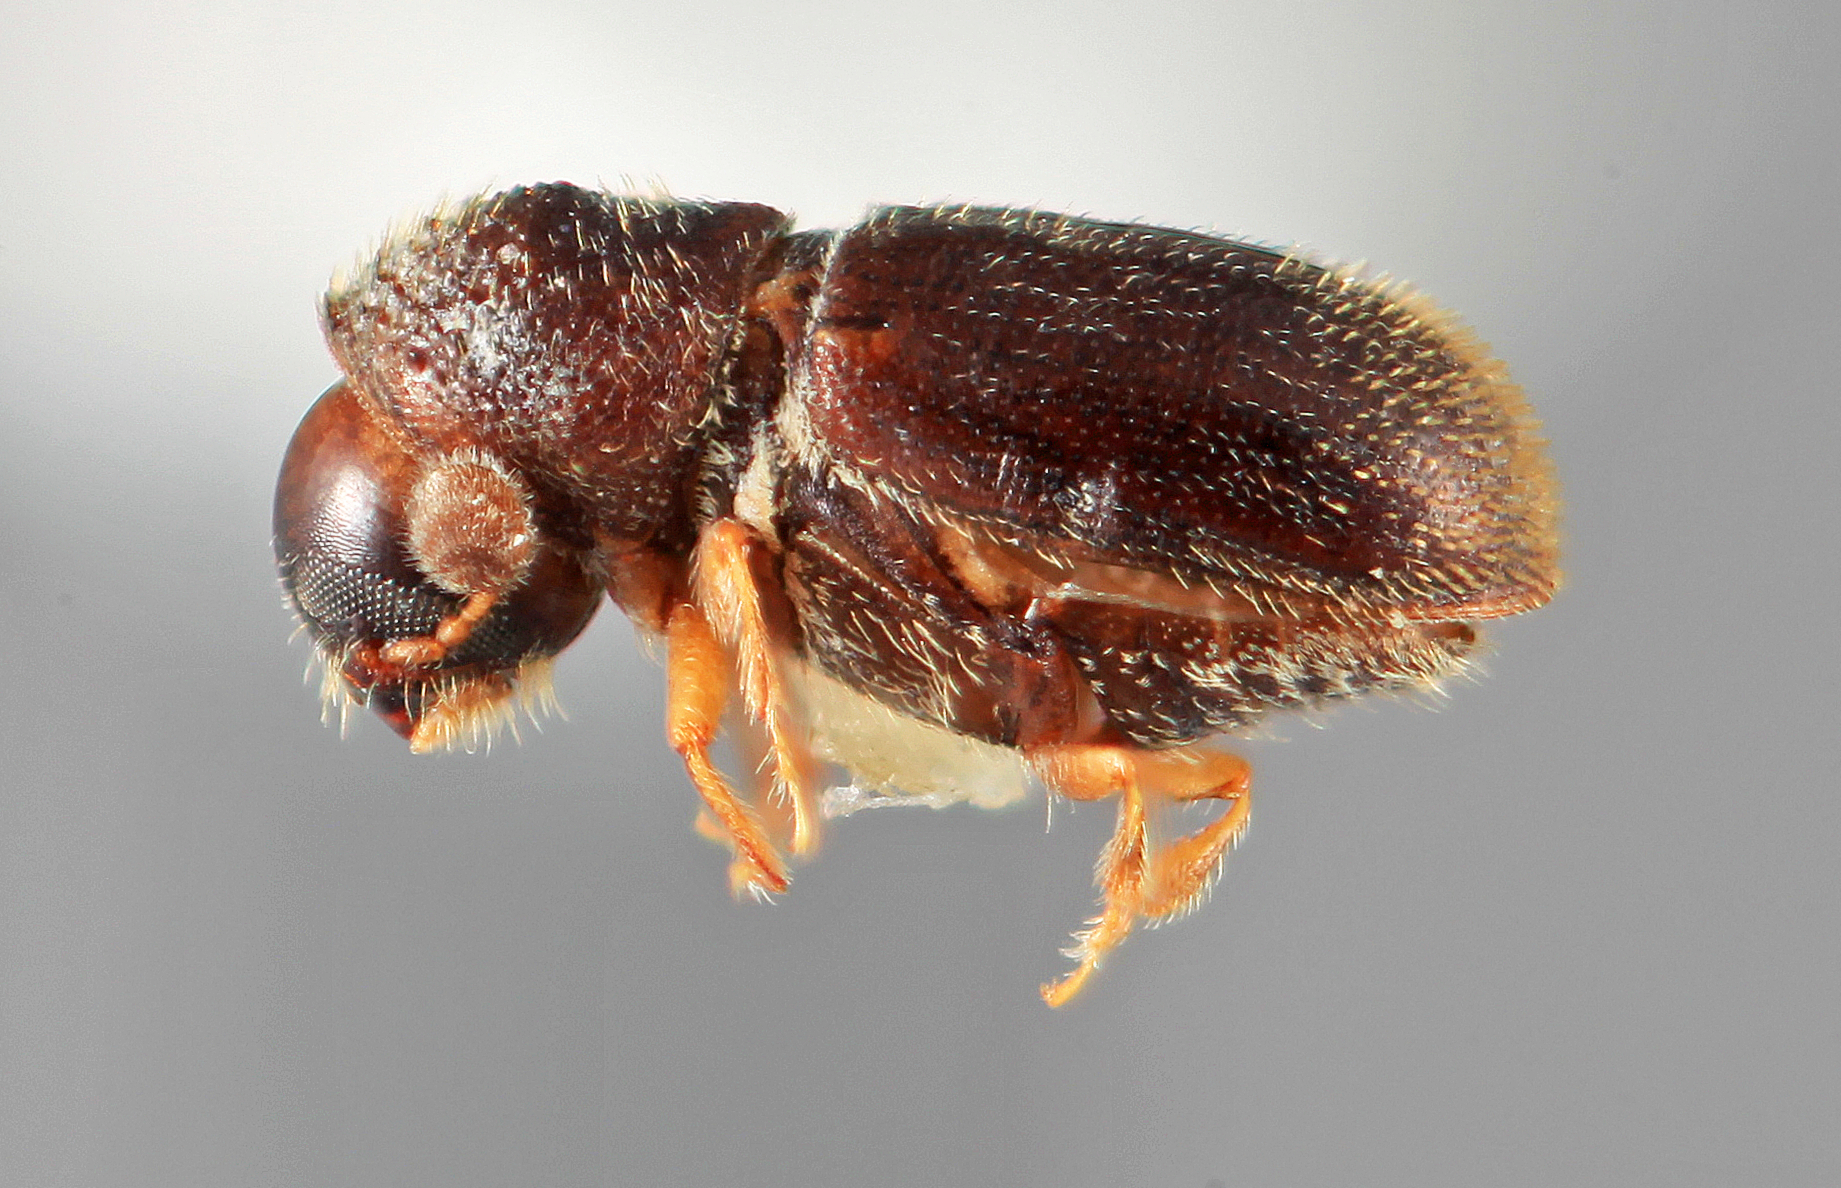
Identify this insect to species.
Stegomerus mirandus
